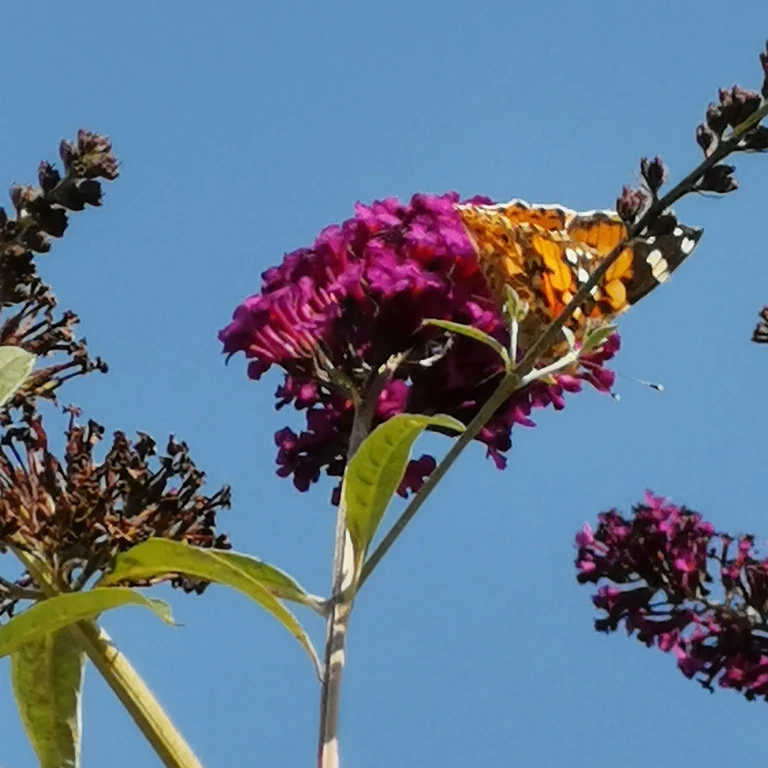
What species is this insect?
Vanessa cardui
